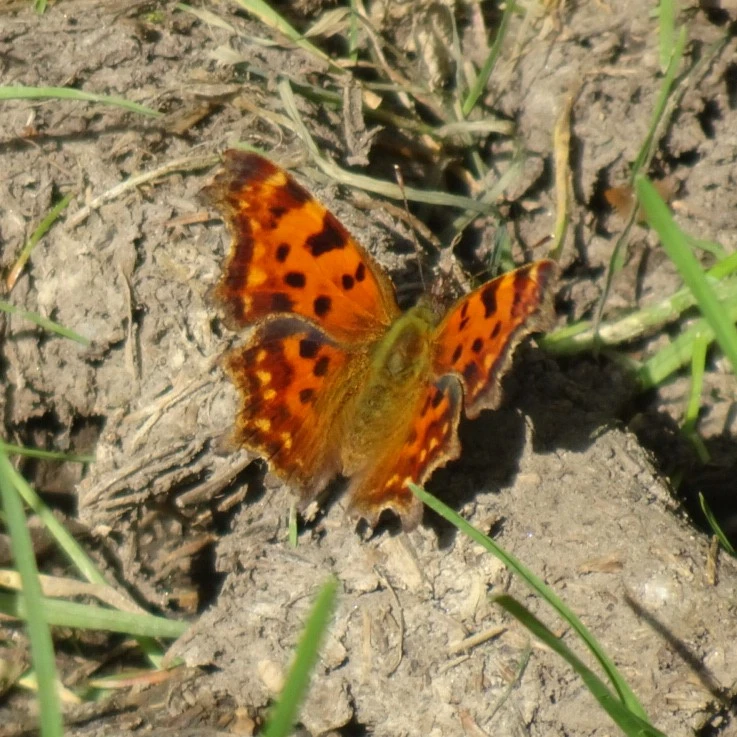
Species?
Polygonia c-album
